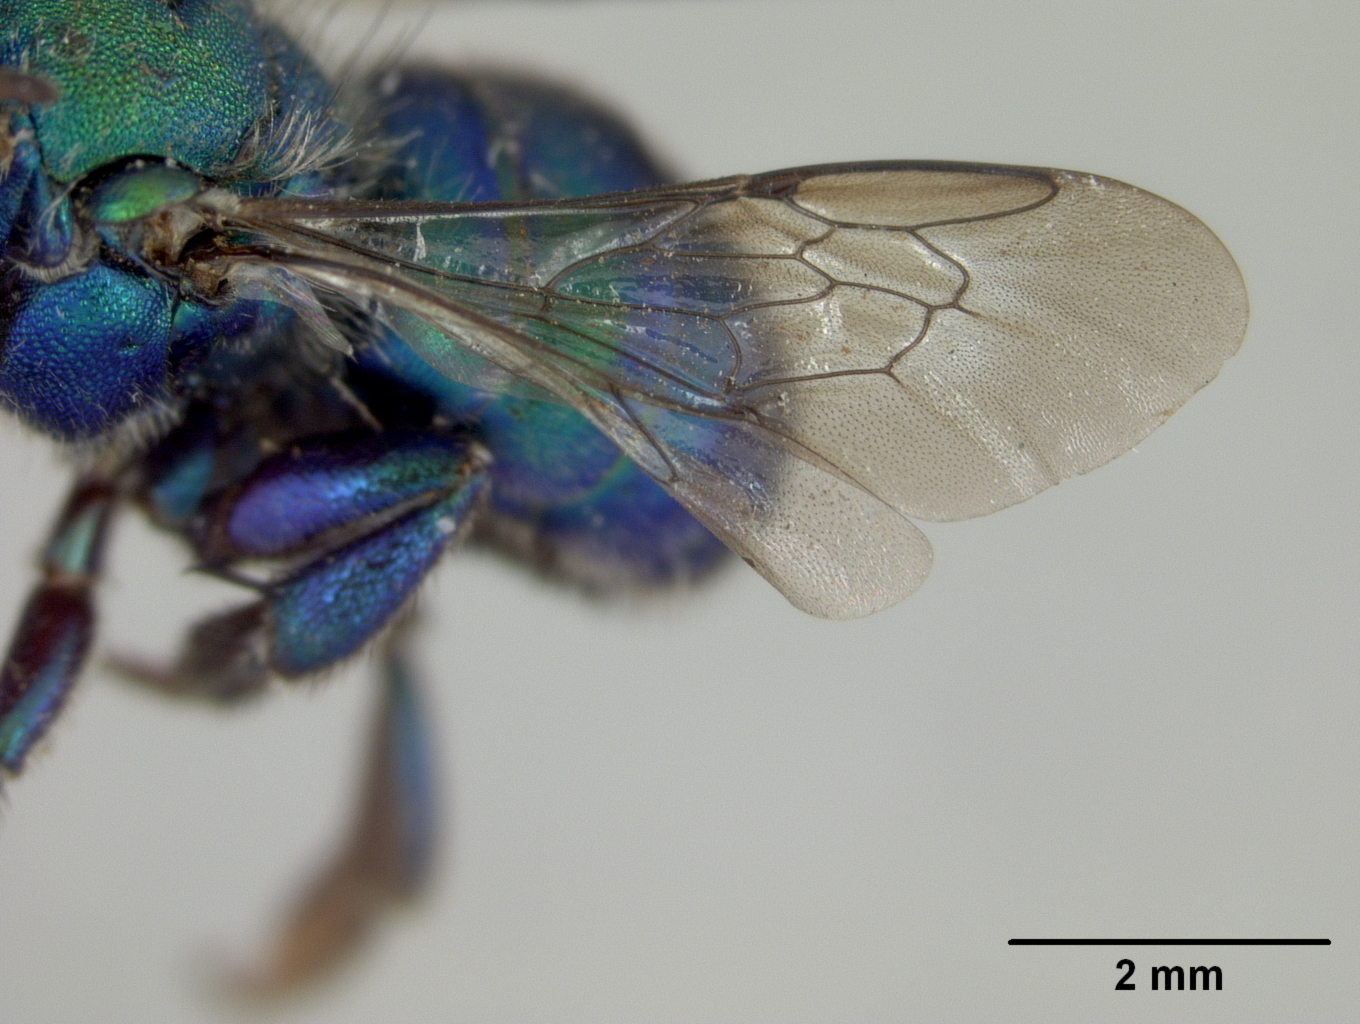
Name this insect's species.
Osmia aglaia
